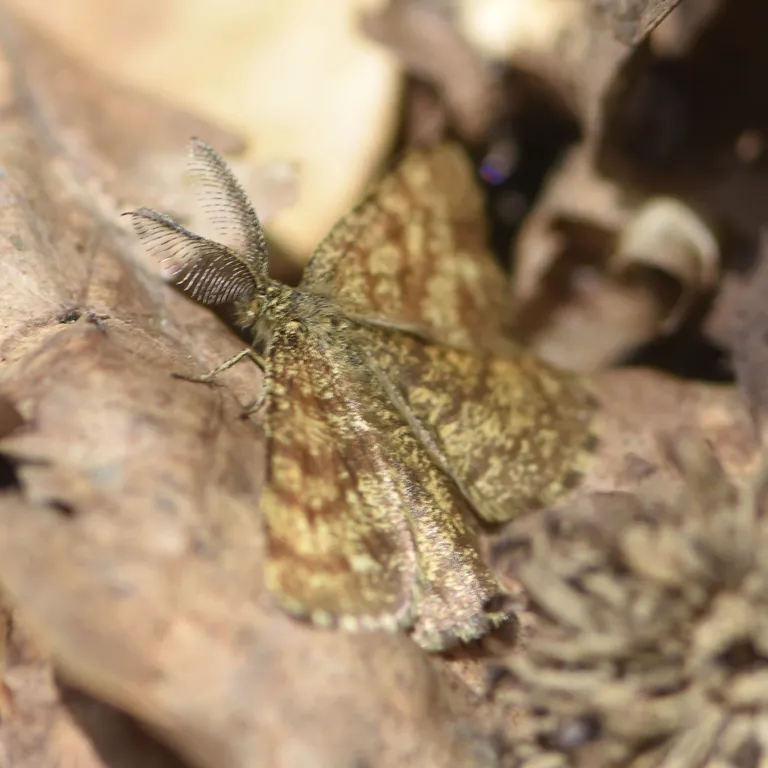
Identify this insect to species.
Ematurga atomaria
